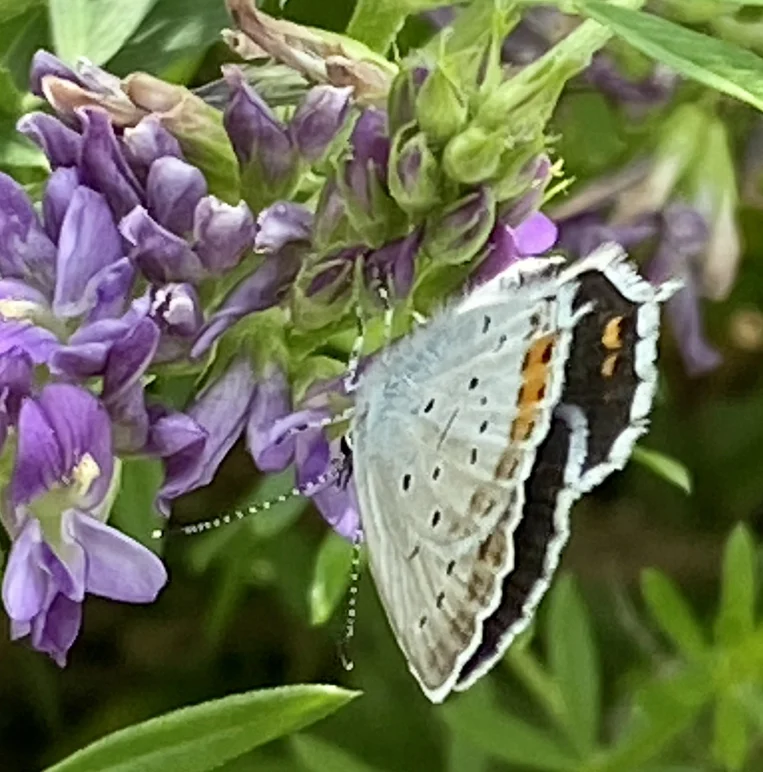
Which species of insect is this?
Cupido argiades (also Elkalyce argiades)
